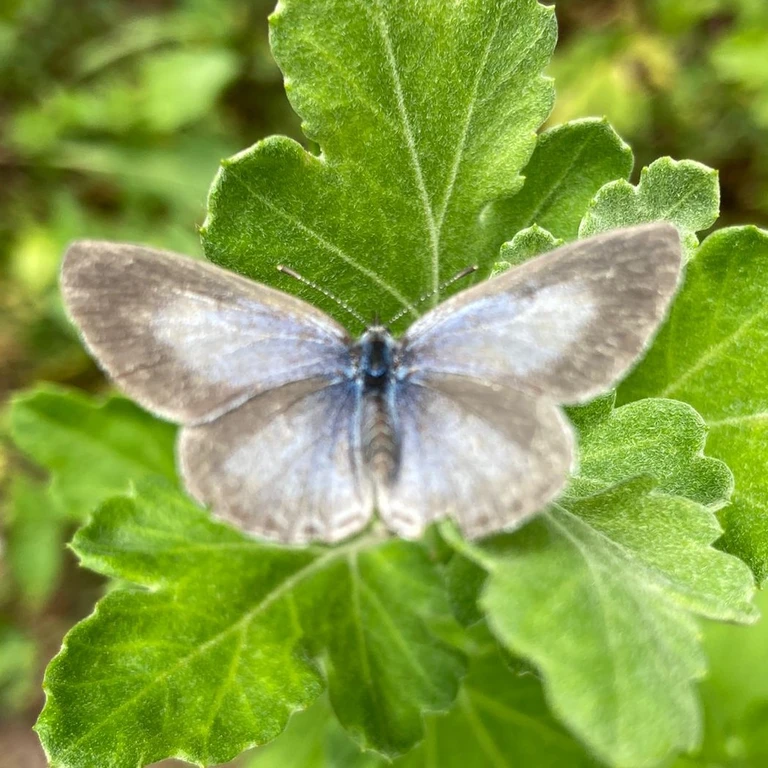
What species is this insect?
Celastrina argiolus
